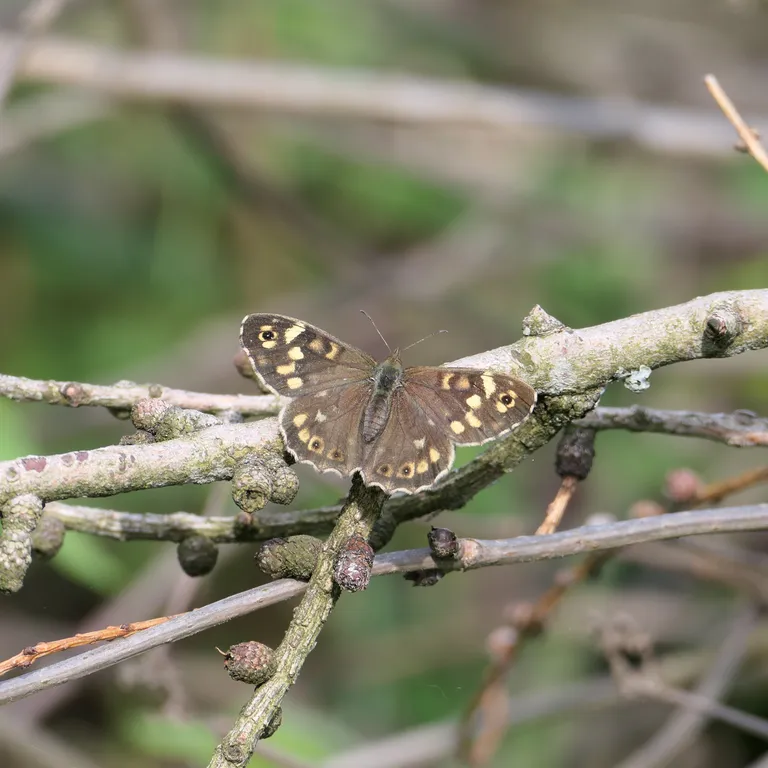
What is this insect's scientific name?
Pararge aegeria
